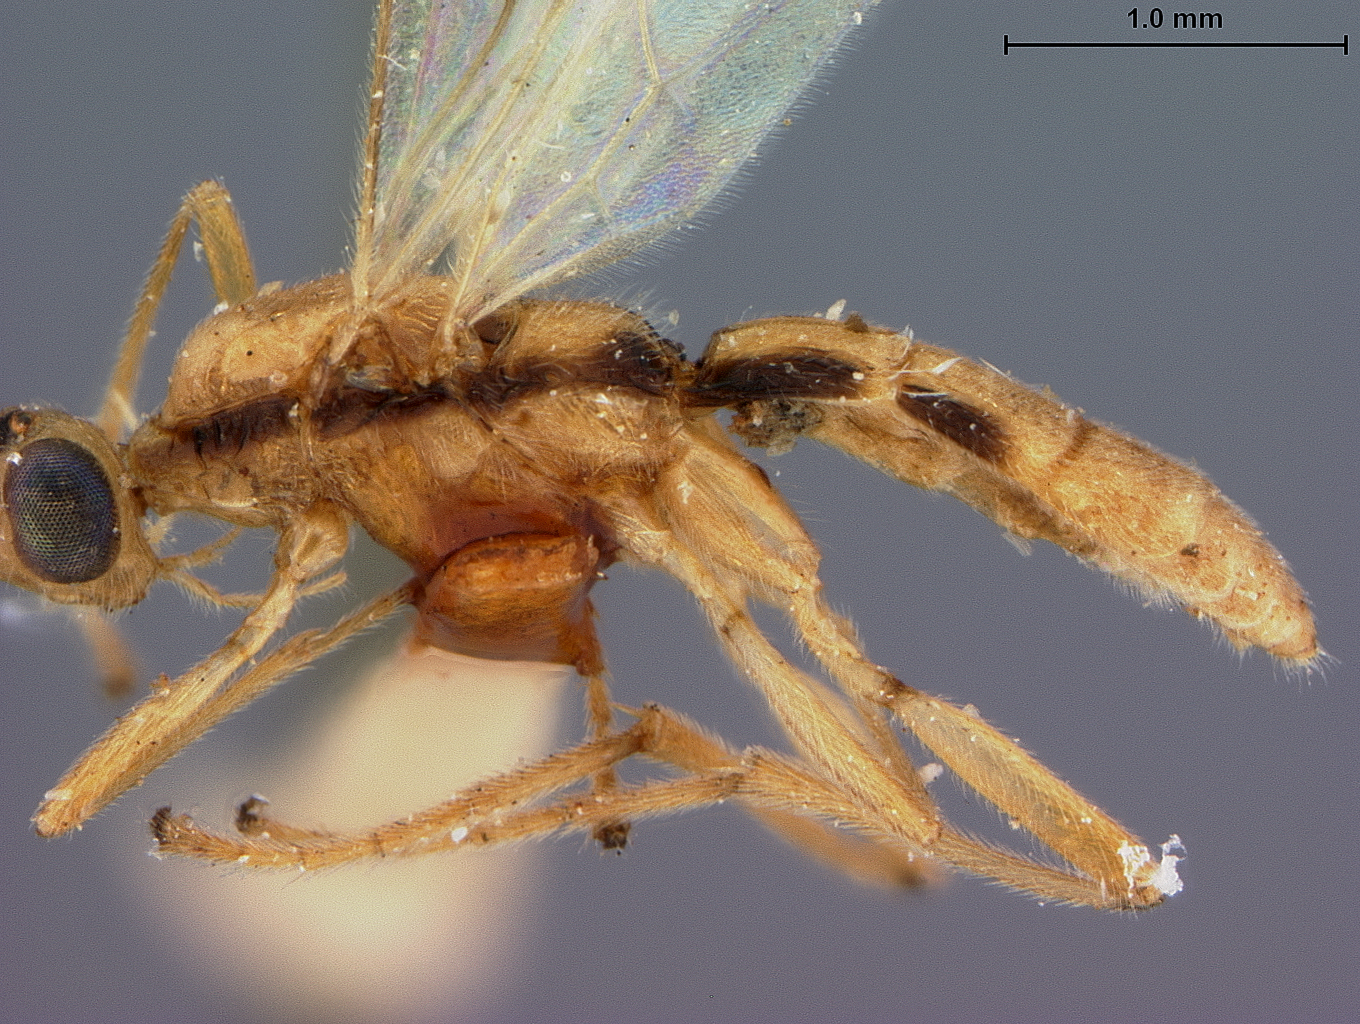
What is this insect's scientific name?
Rhogas banksi
